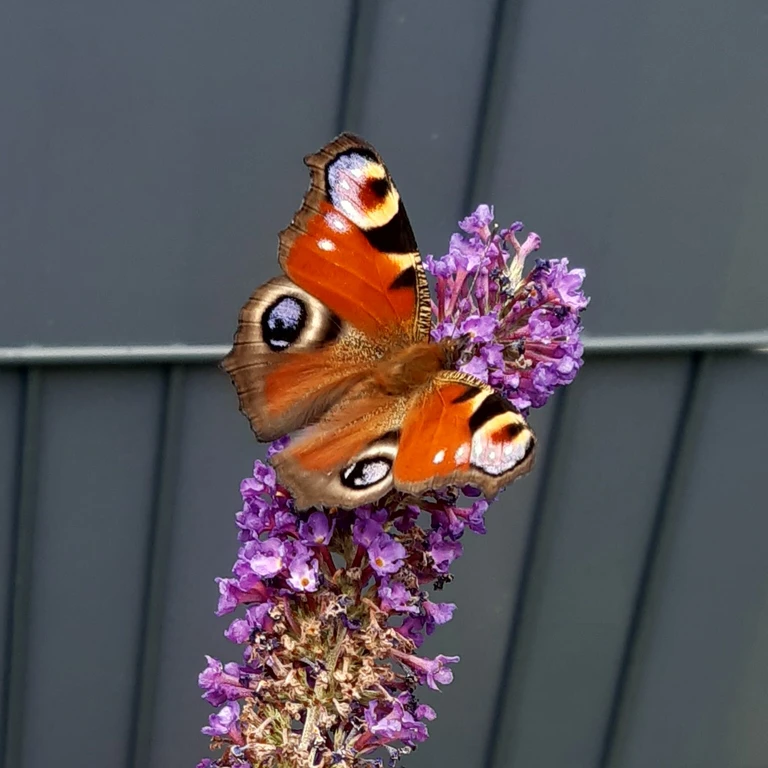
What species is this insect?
Aglais io
